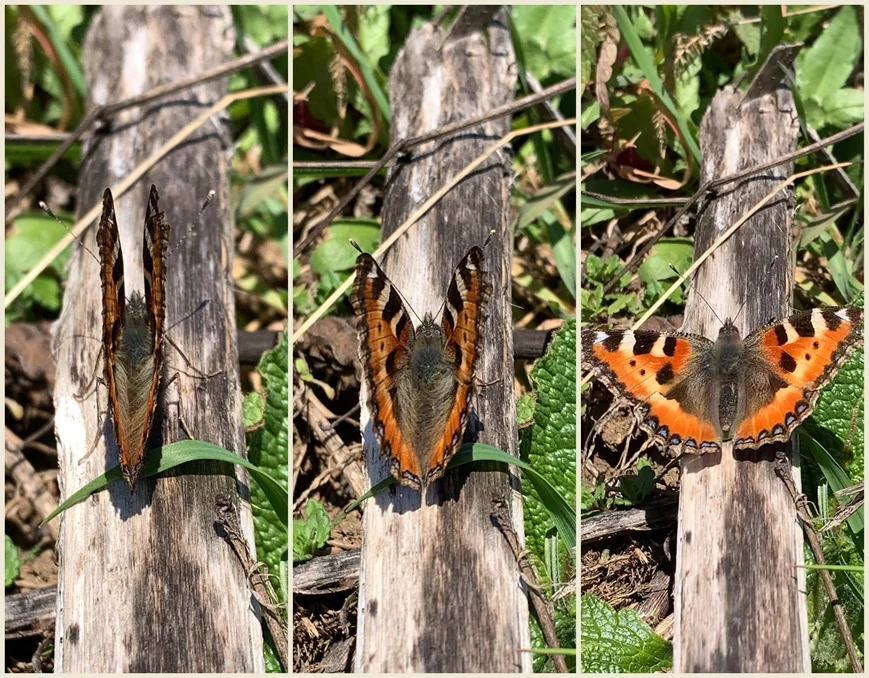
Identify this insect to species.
Aglais urticae
